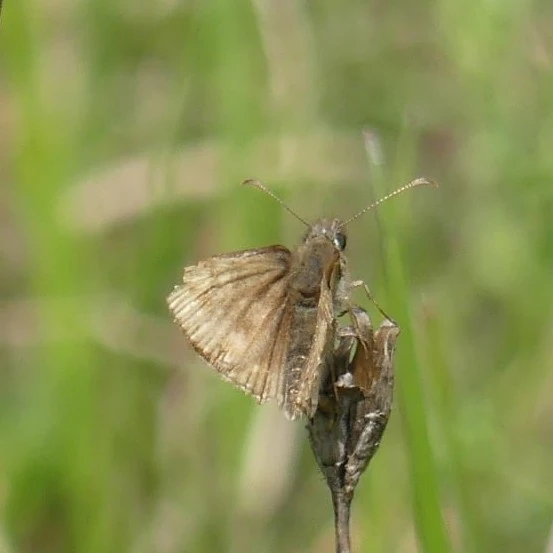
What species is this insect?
Erynnis tages
